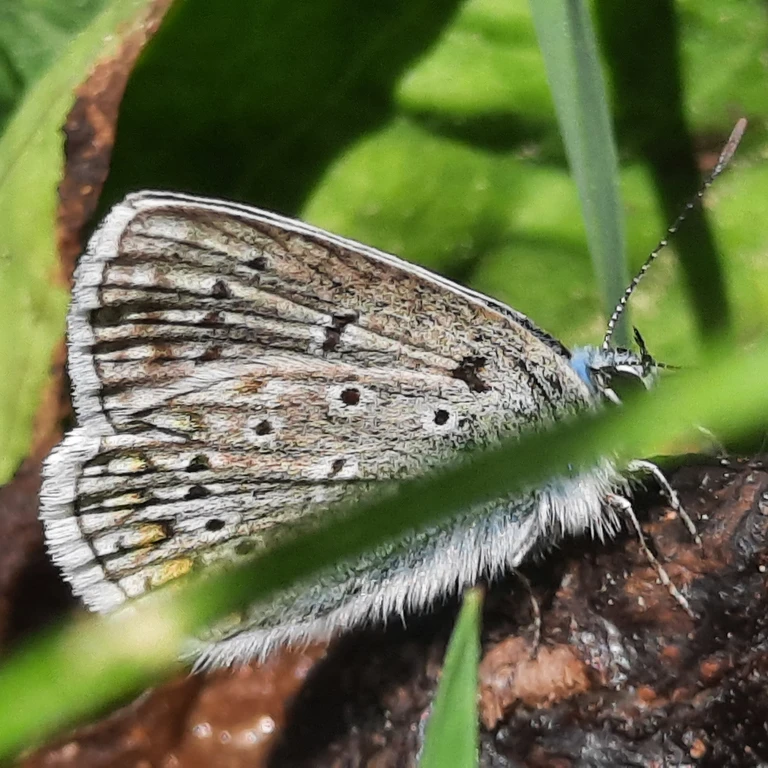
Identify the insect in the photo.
Polyommatus icarus
